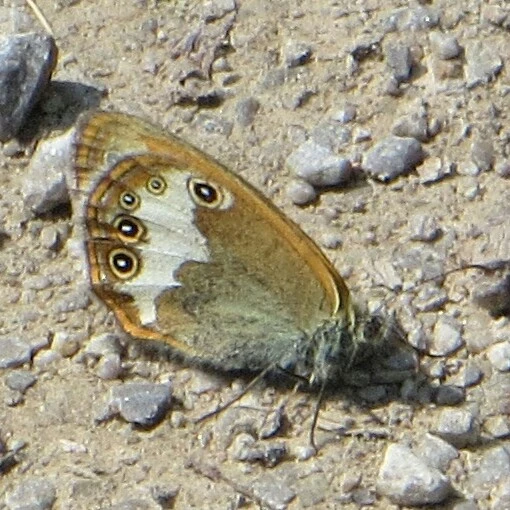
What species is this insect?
Coenonympha arcania
